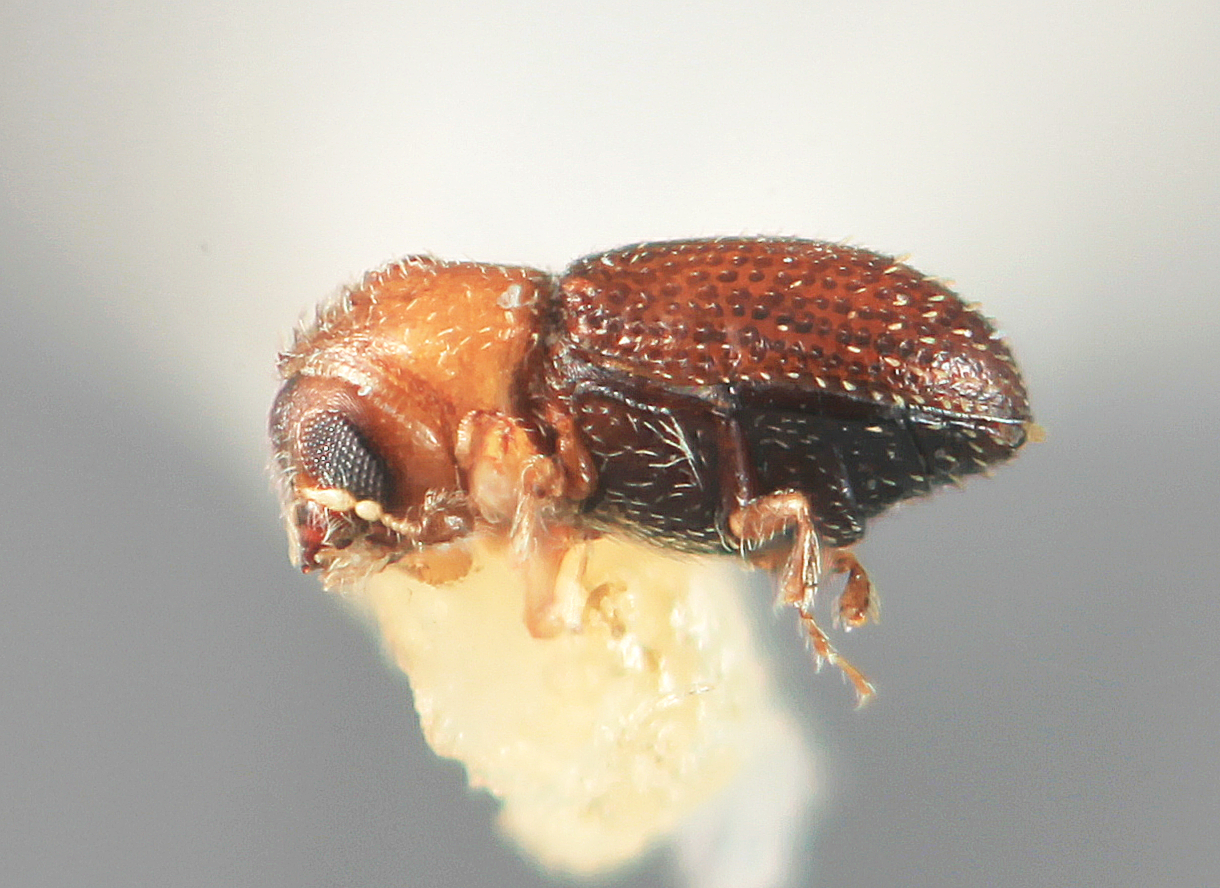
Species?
Cryptulocleptus mendicus
